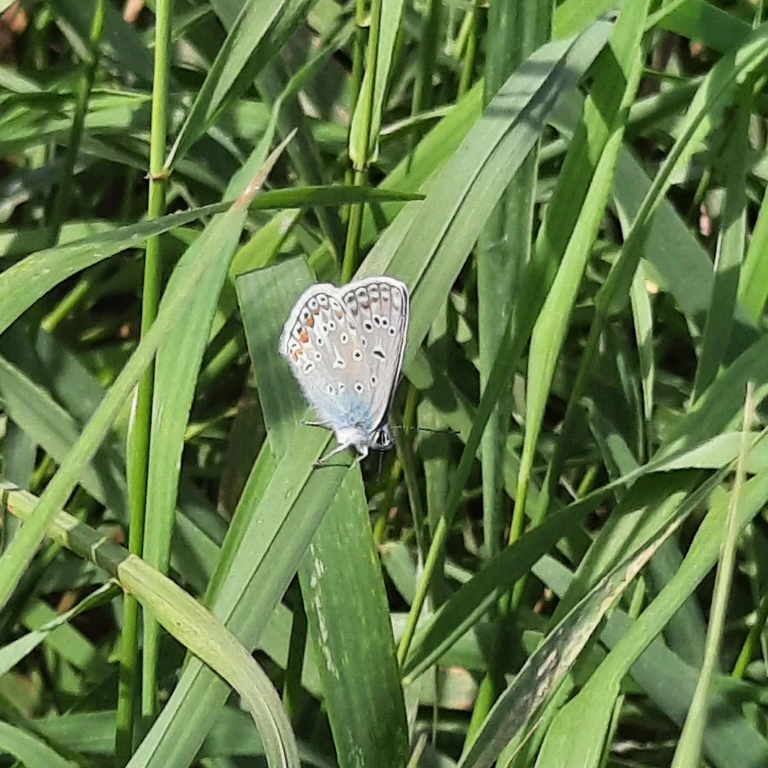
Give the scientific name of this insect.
Polyommatus icarus
